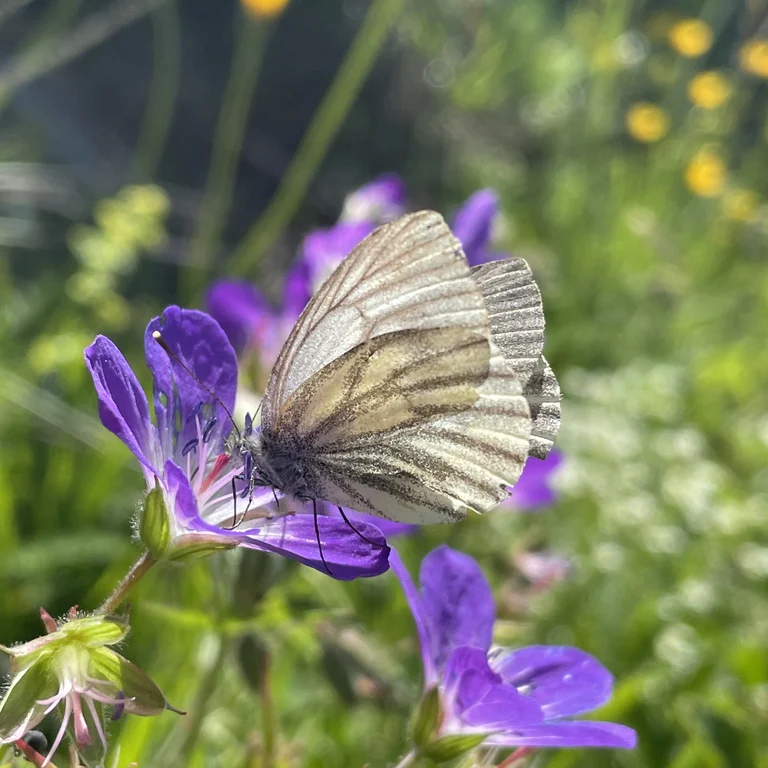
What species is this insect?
Pieris bryoniae
